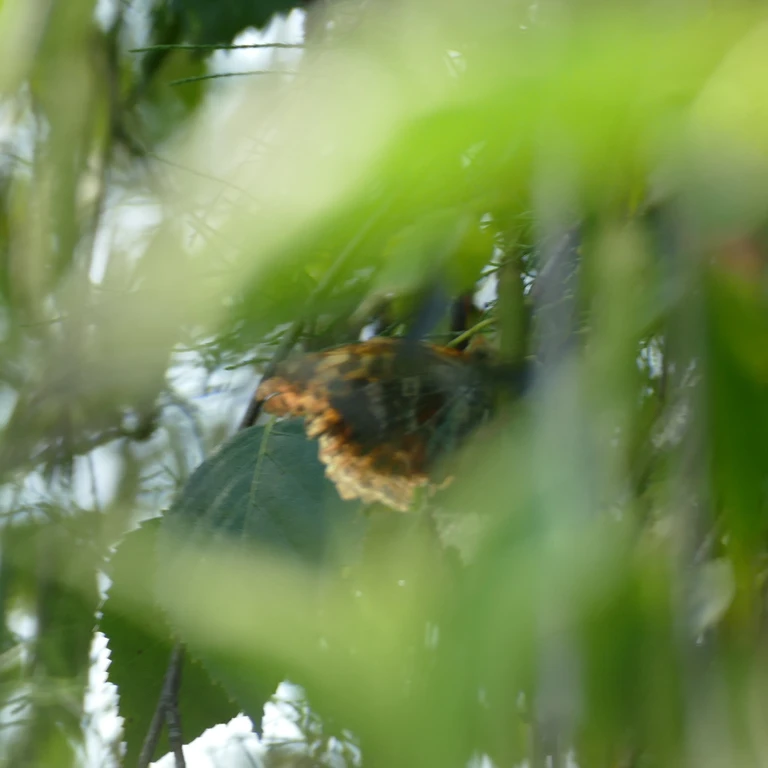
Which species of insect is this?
Argynnis paphia
